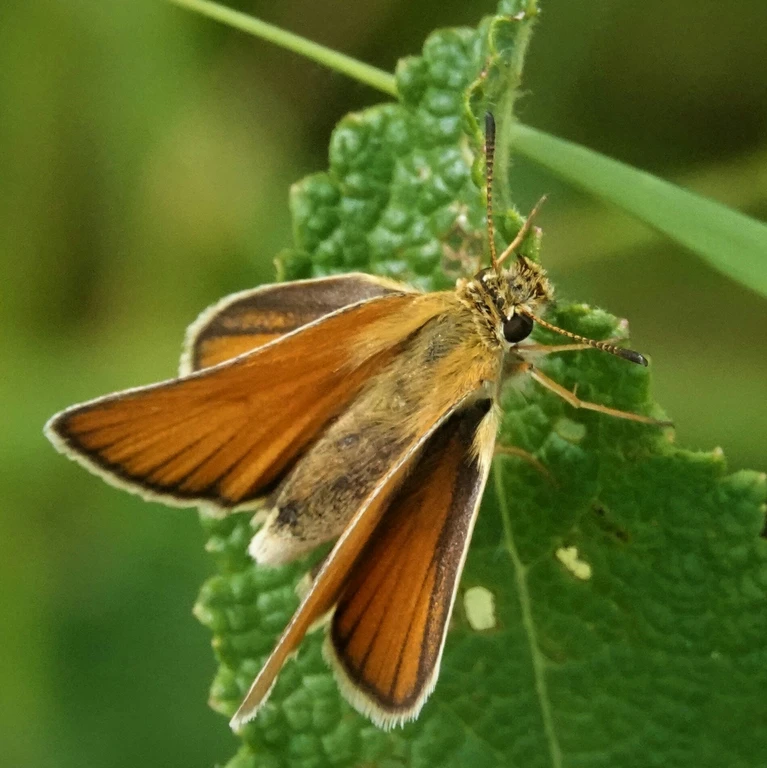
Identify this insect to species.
Thymelicus lineola
